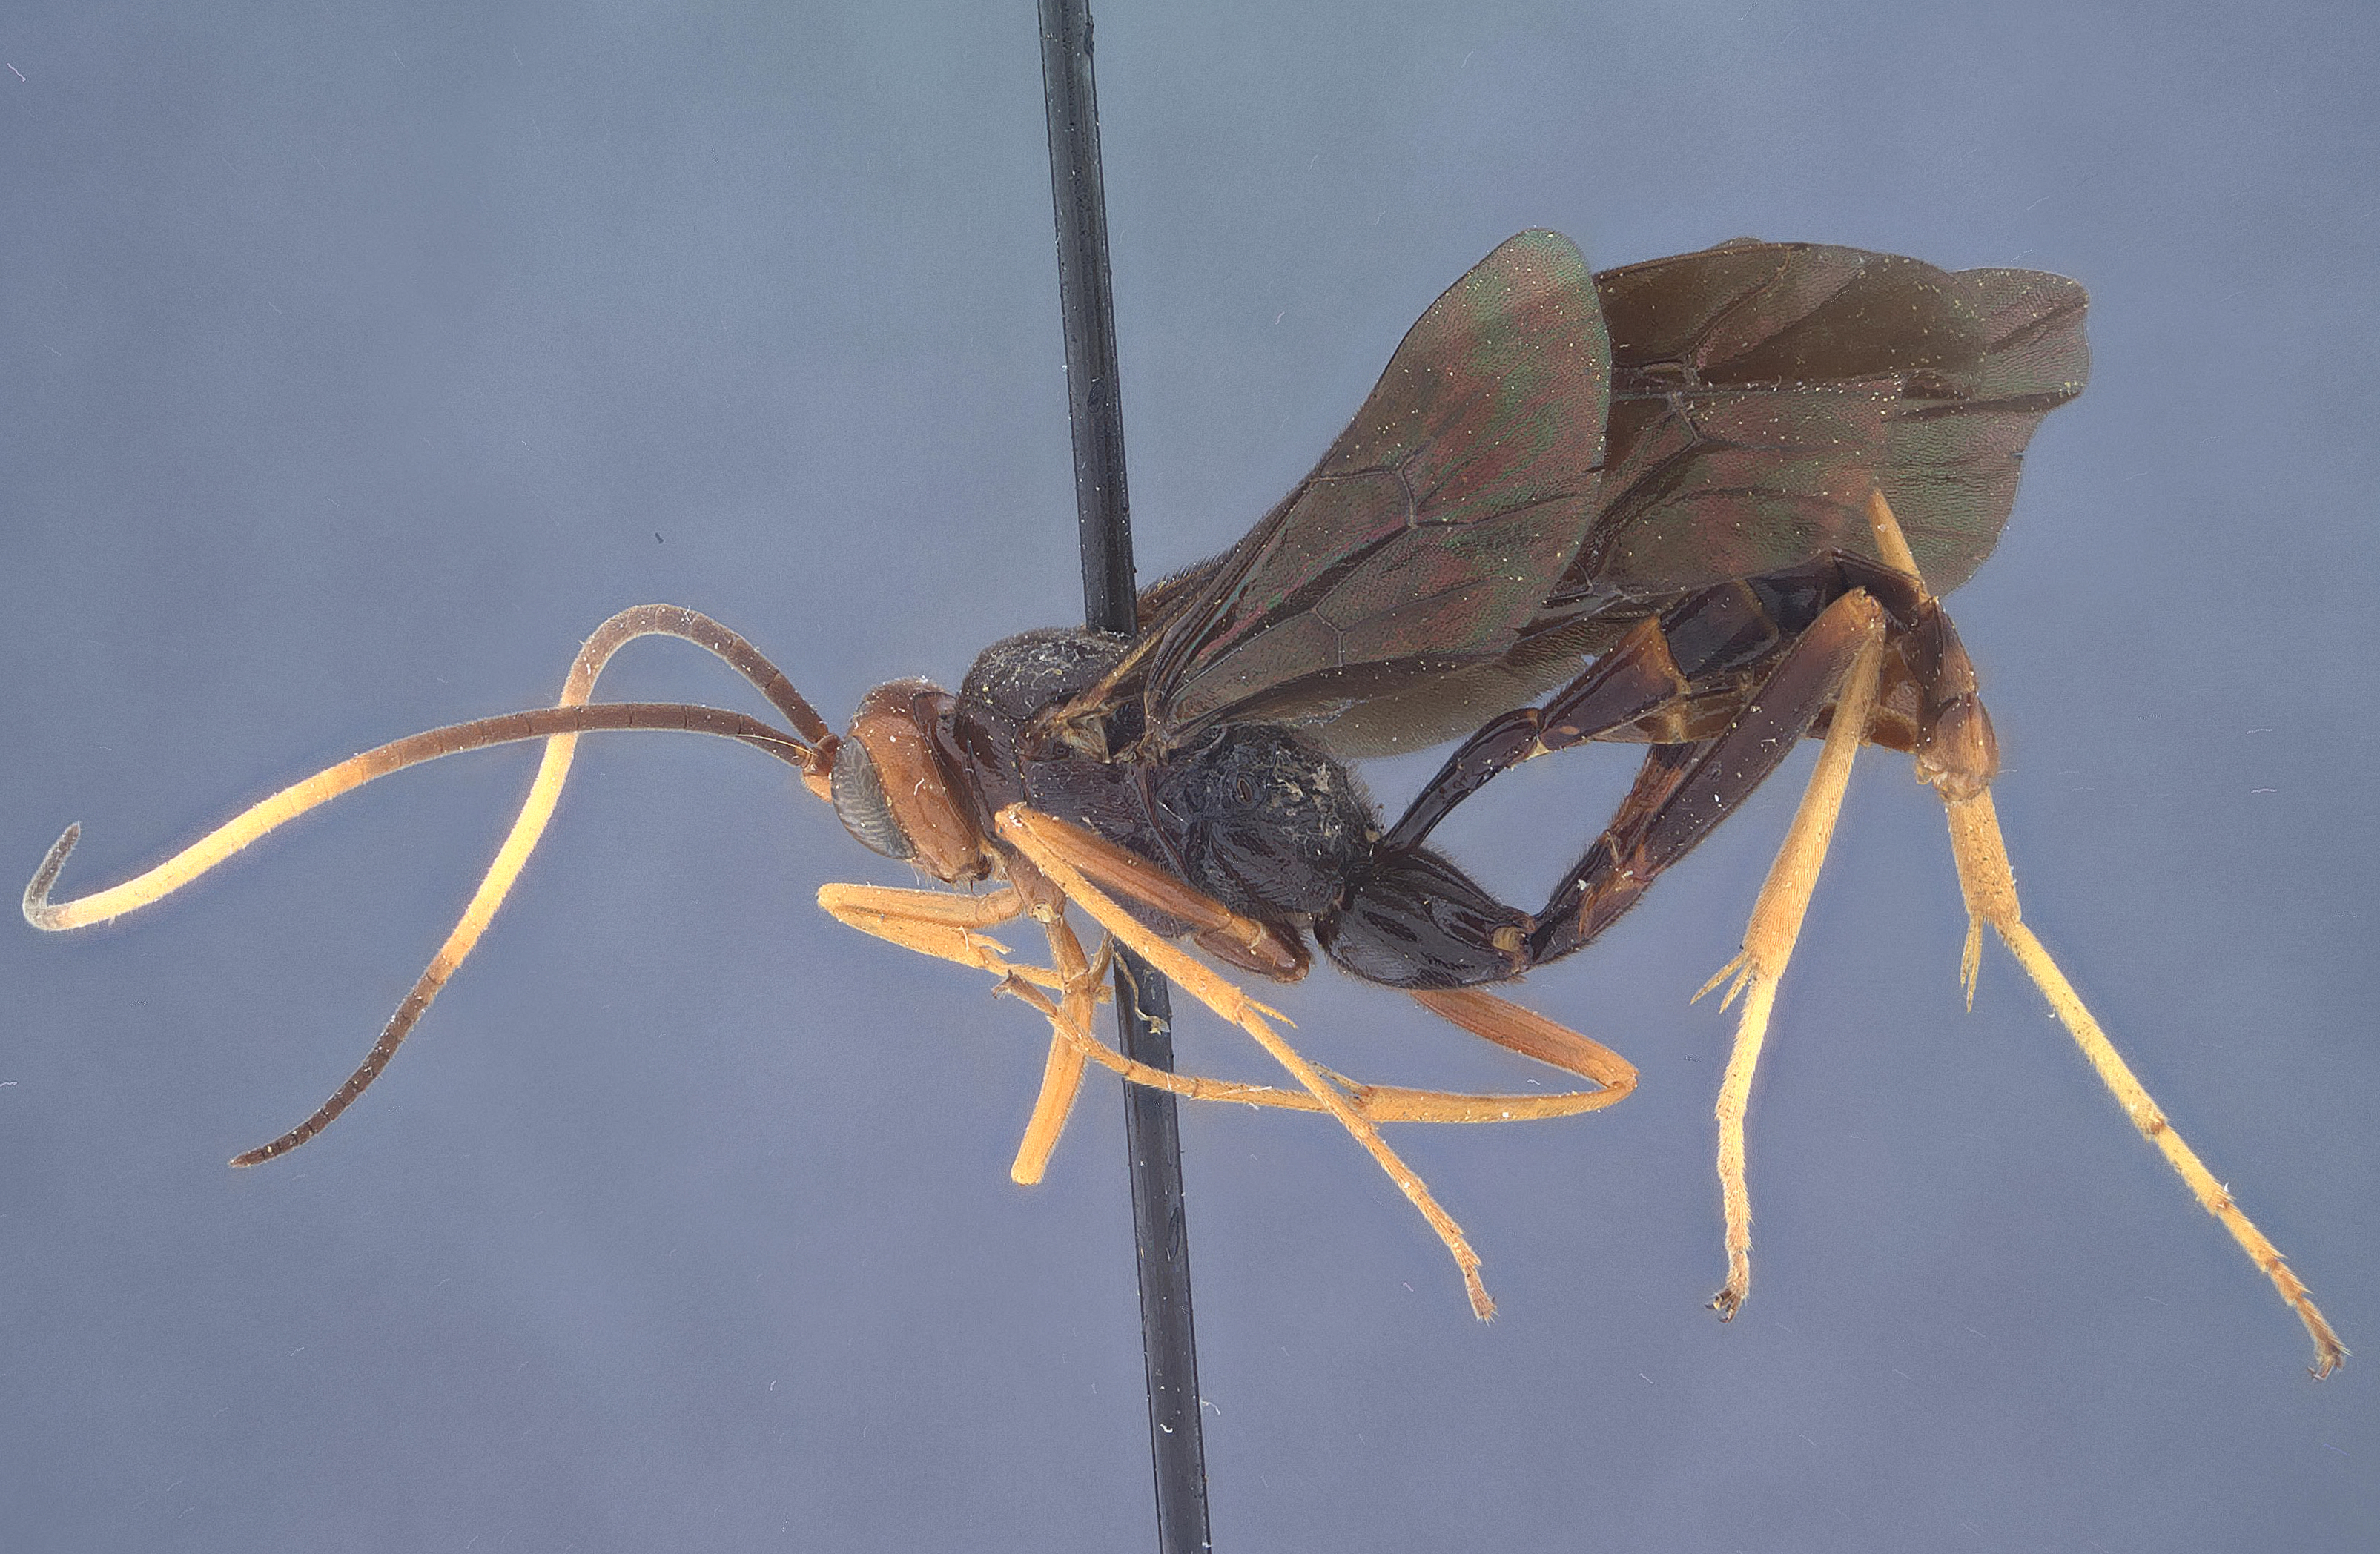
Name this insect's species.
Joppidium brochum
